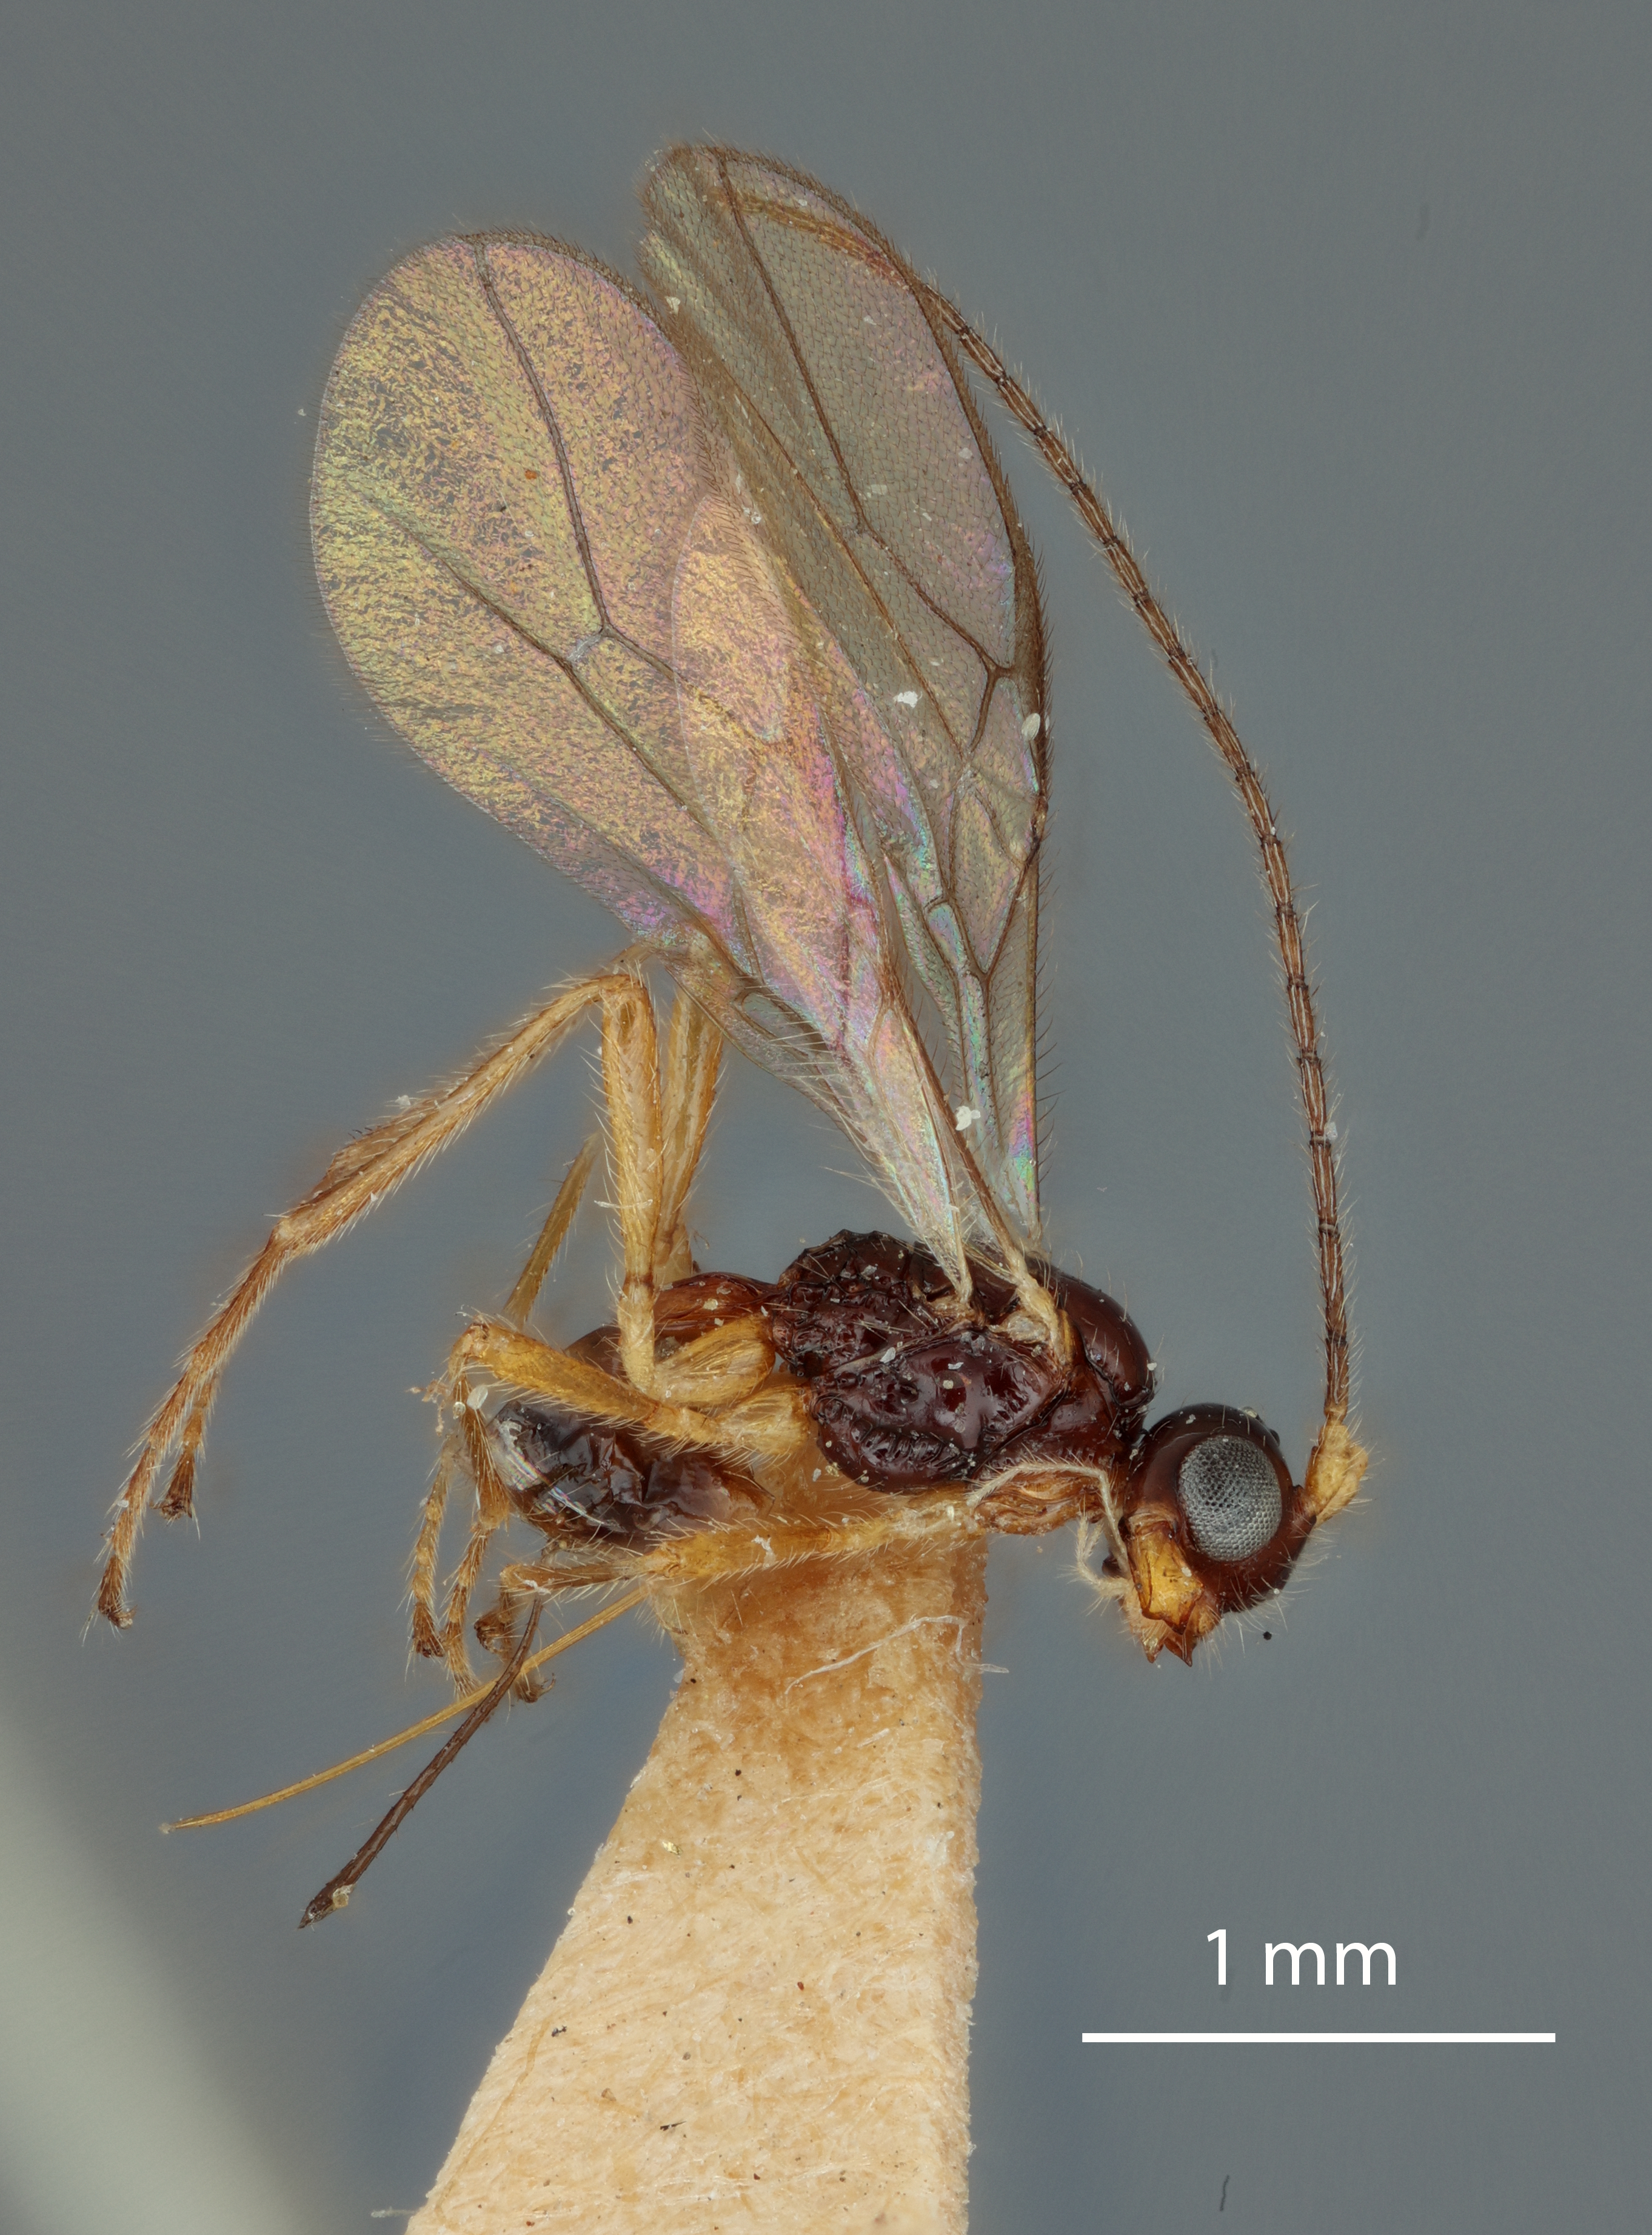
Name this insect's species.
Phaenocarpa divisa
